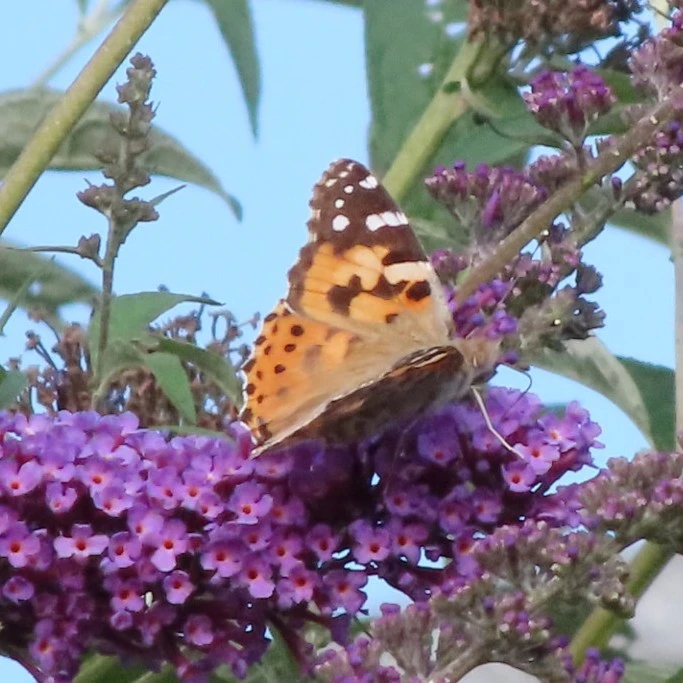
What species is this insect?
Vanessa cardui
